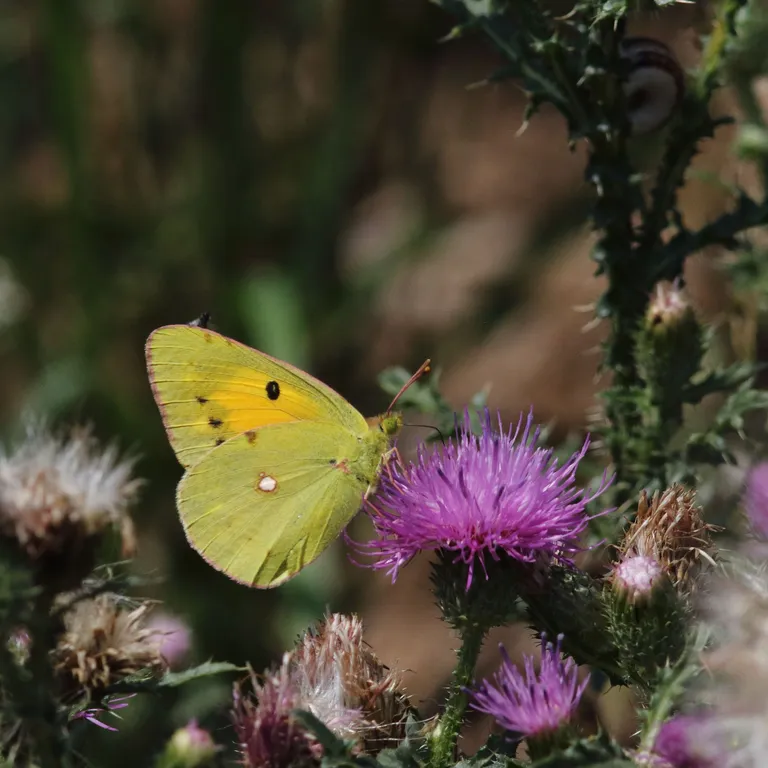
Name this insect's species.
Colias croceus
